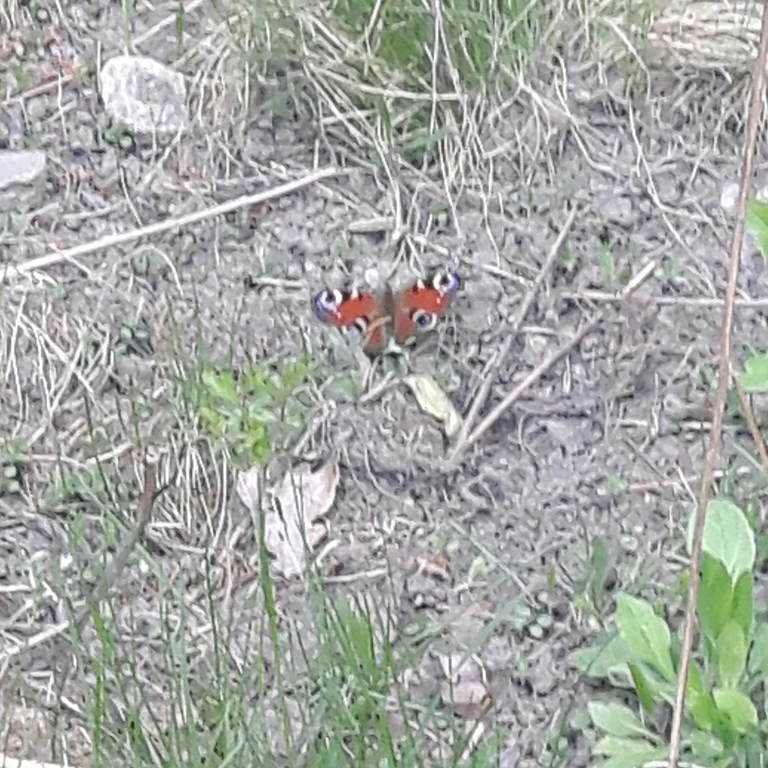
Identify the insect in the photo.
Aglais io
